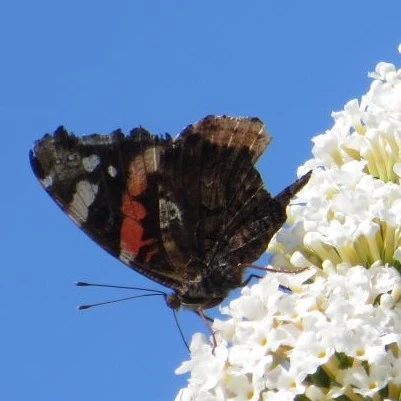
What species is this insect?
Vanessa atalanta
